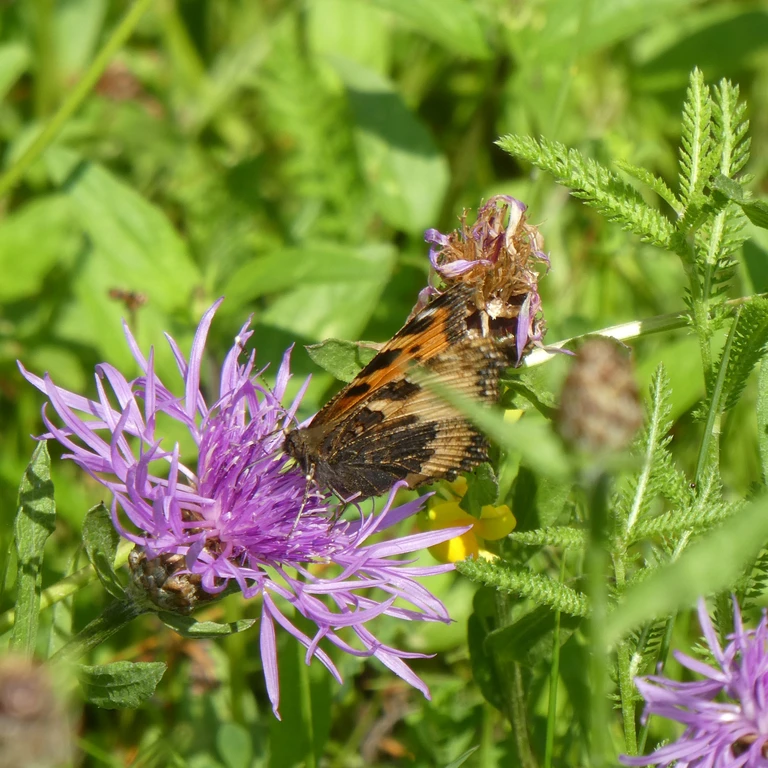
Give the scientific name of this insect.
Aglais urticae
